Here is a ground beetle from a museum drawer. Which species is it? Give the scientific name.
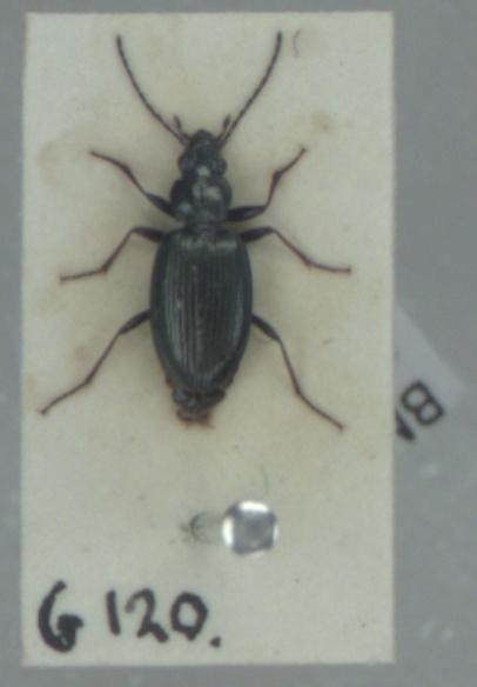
Bembidion tibiale
